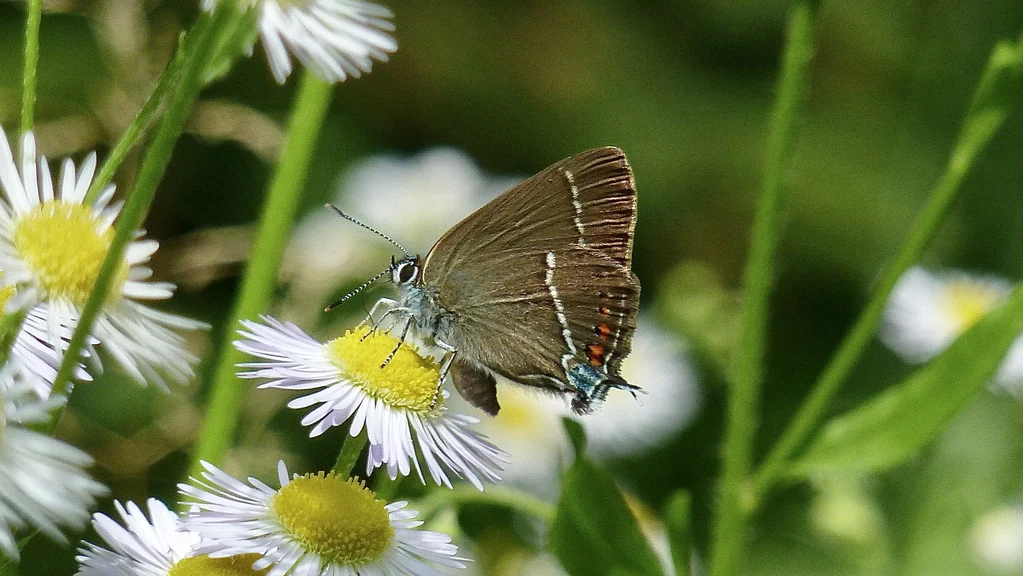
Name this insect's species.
Satyrium spini (also Tuttiola spini)
